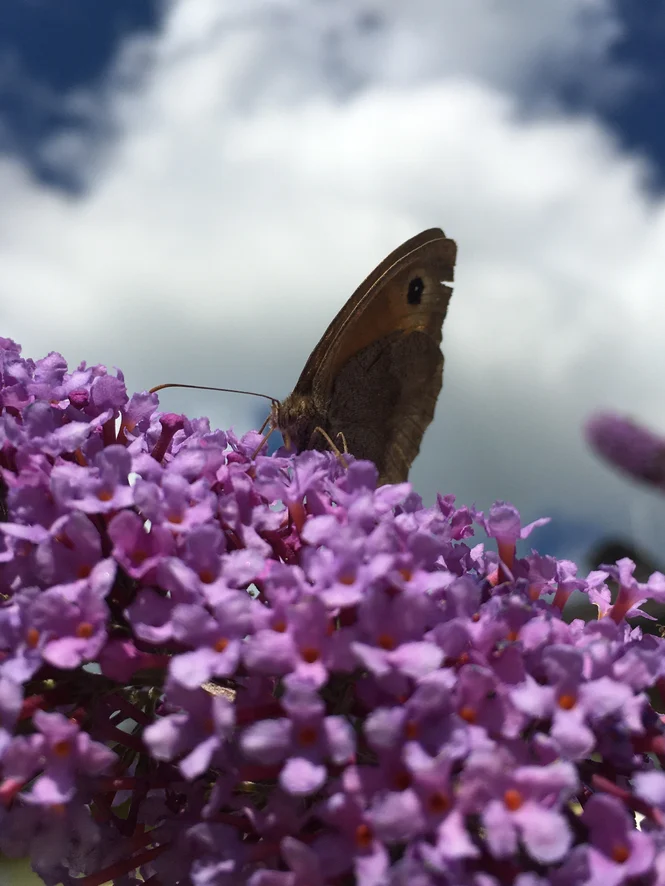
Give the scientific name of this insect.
Maniola jurtina
